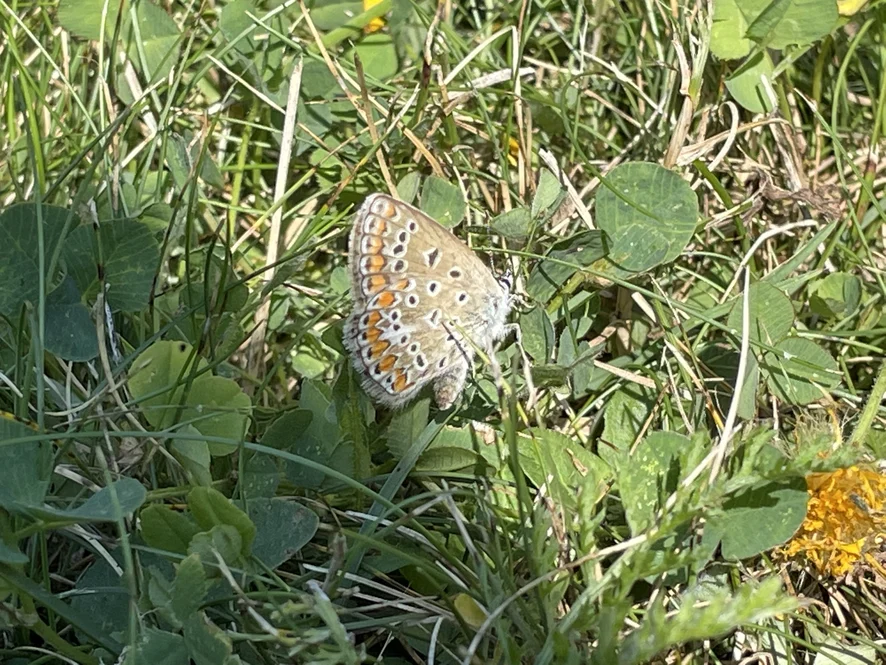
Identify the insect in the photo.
Polyommatus icarus
